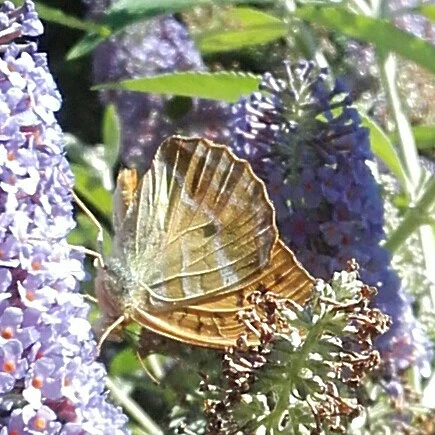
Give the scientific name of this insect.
Argynnis paphia
